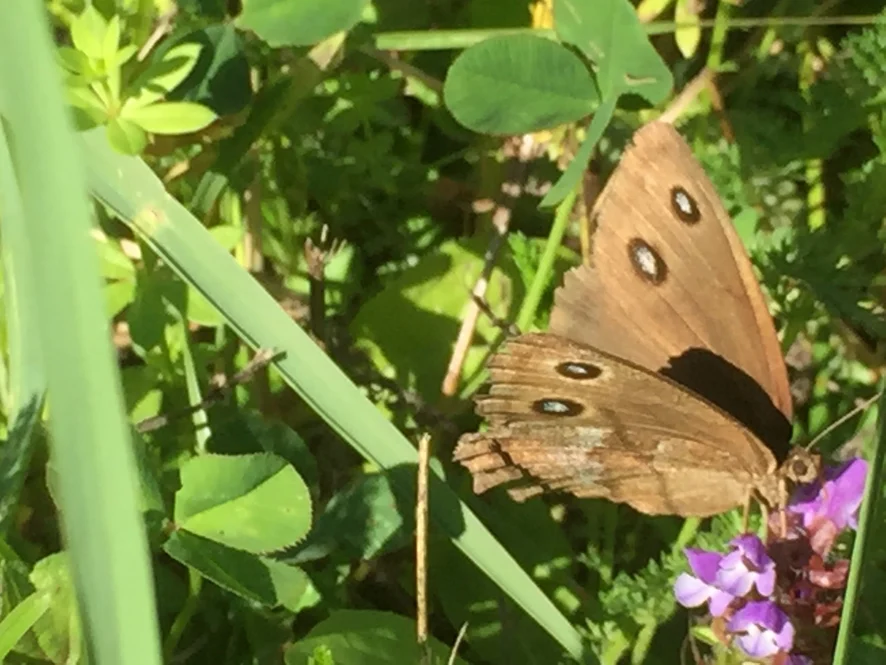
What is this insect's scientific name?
Minois dryas
